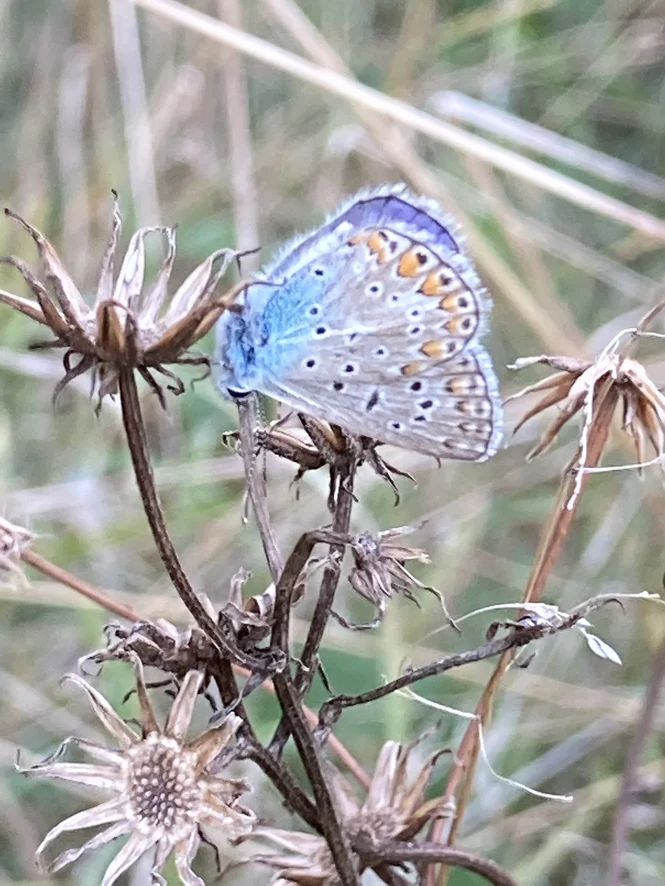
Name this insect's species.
Polyommatus icarus
